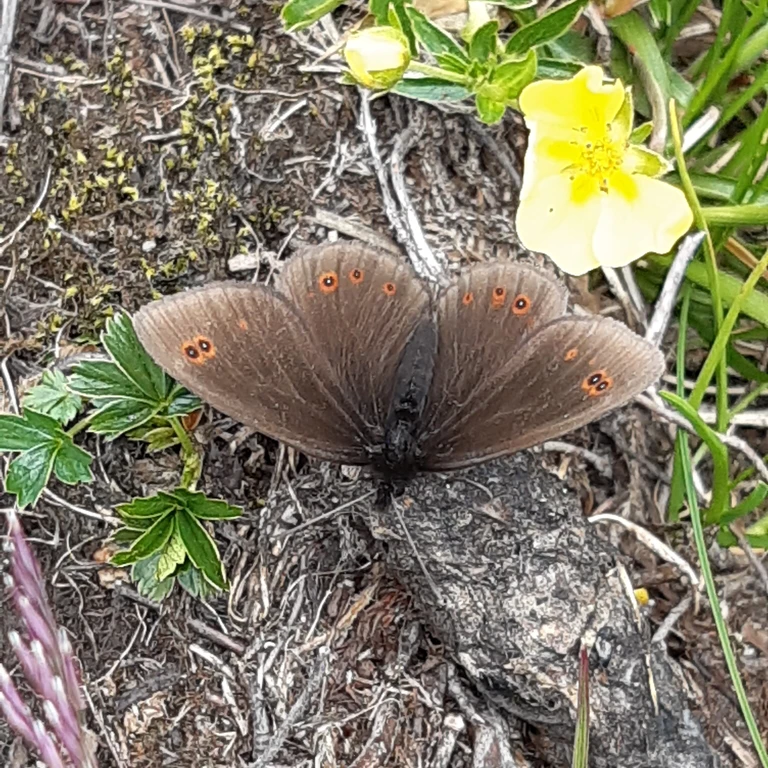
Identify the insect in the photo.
Erebia medusa
